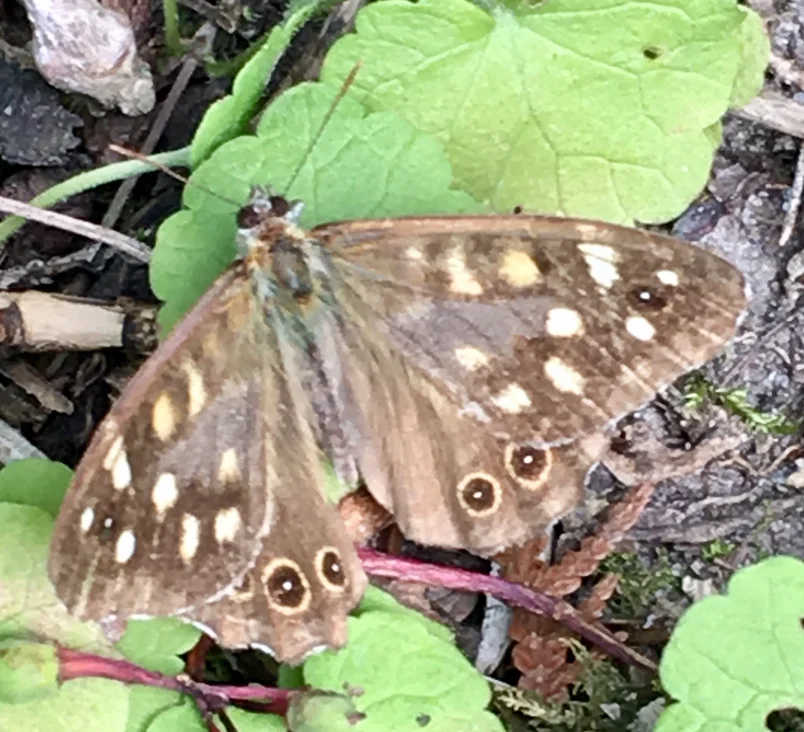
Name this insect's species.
Pararge aegeria
